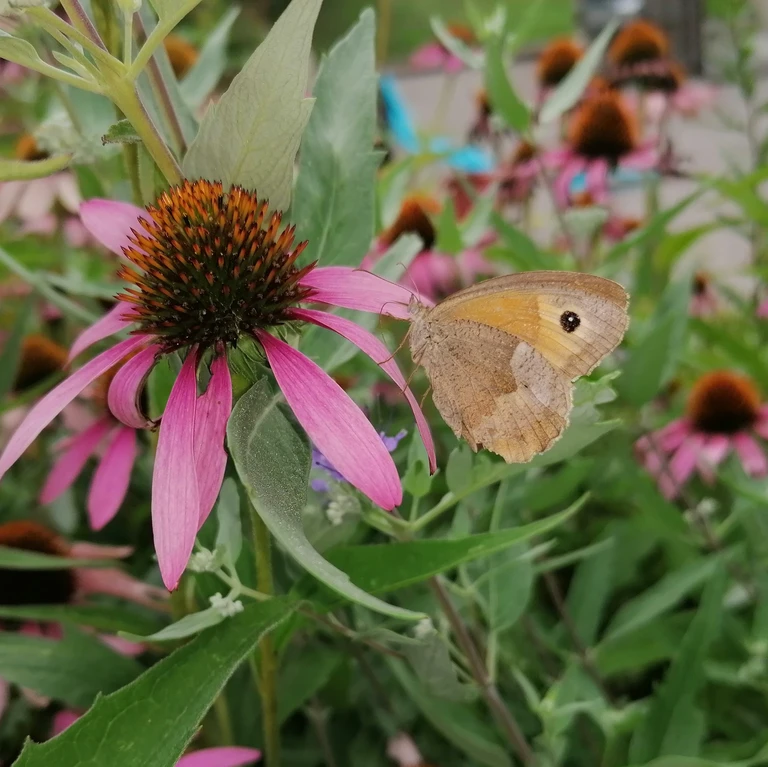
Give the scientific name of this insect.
Maniola jurtina
